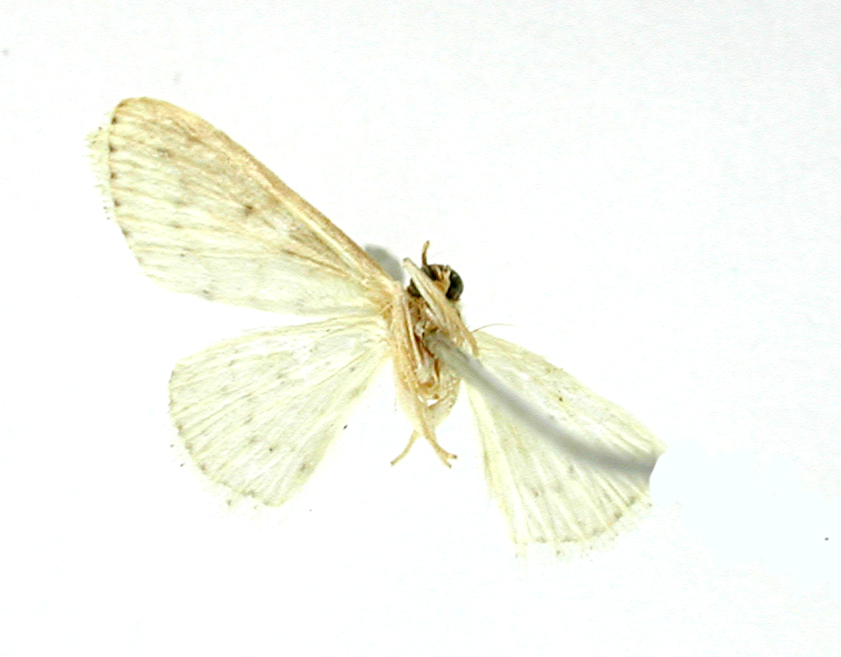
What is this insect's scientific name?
Emmiltis blandula
